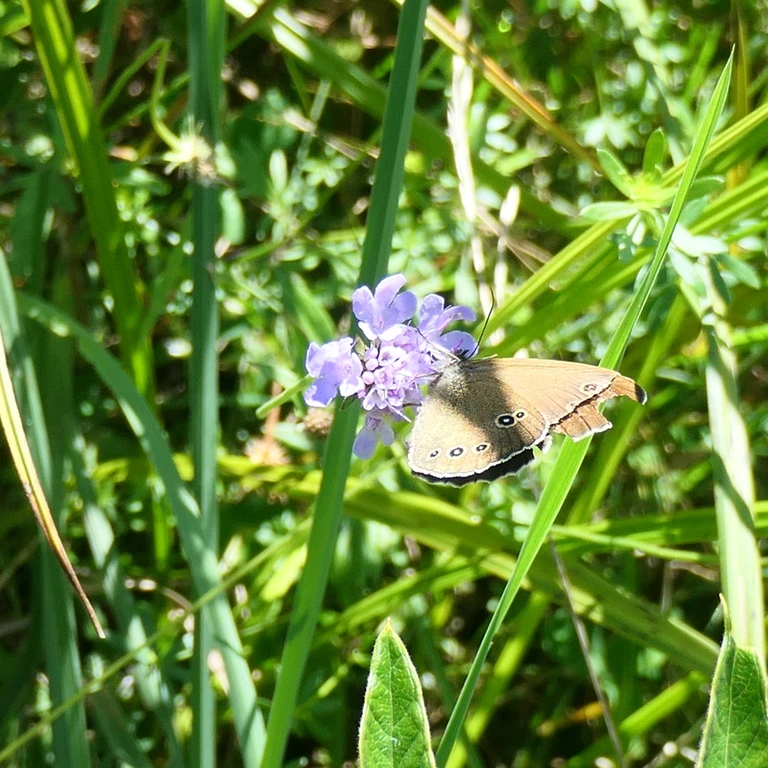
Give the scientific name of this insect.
Aphantopus hyperantus
